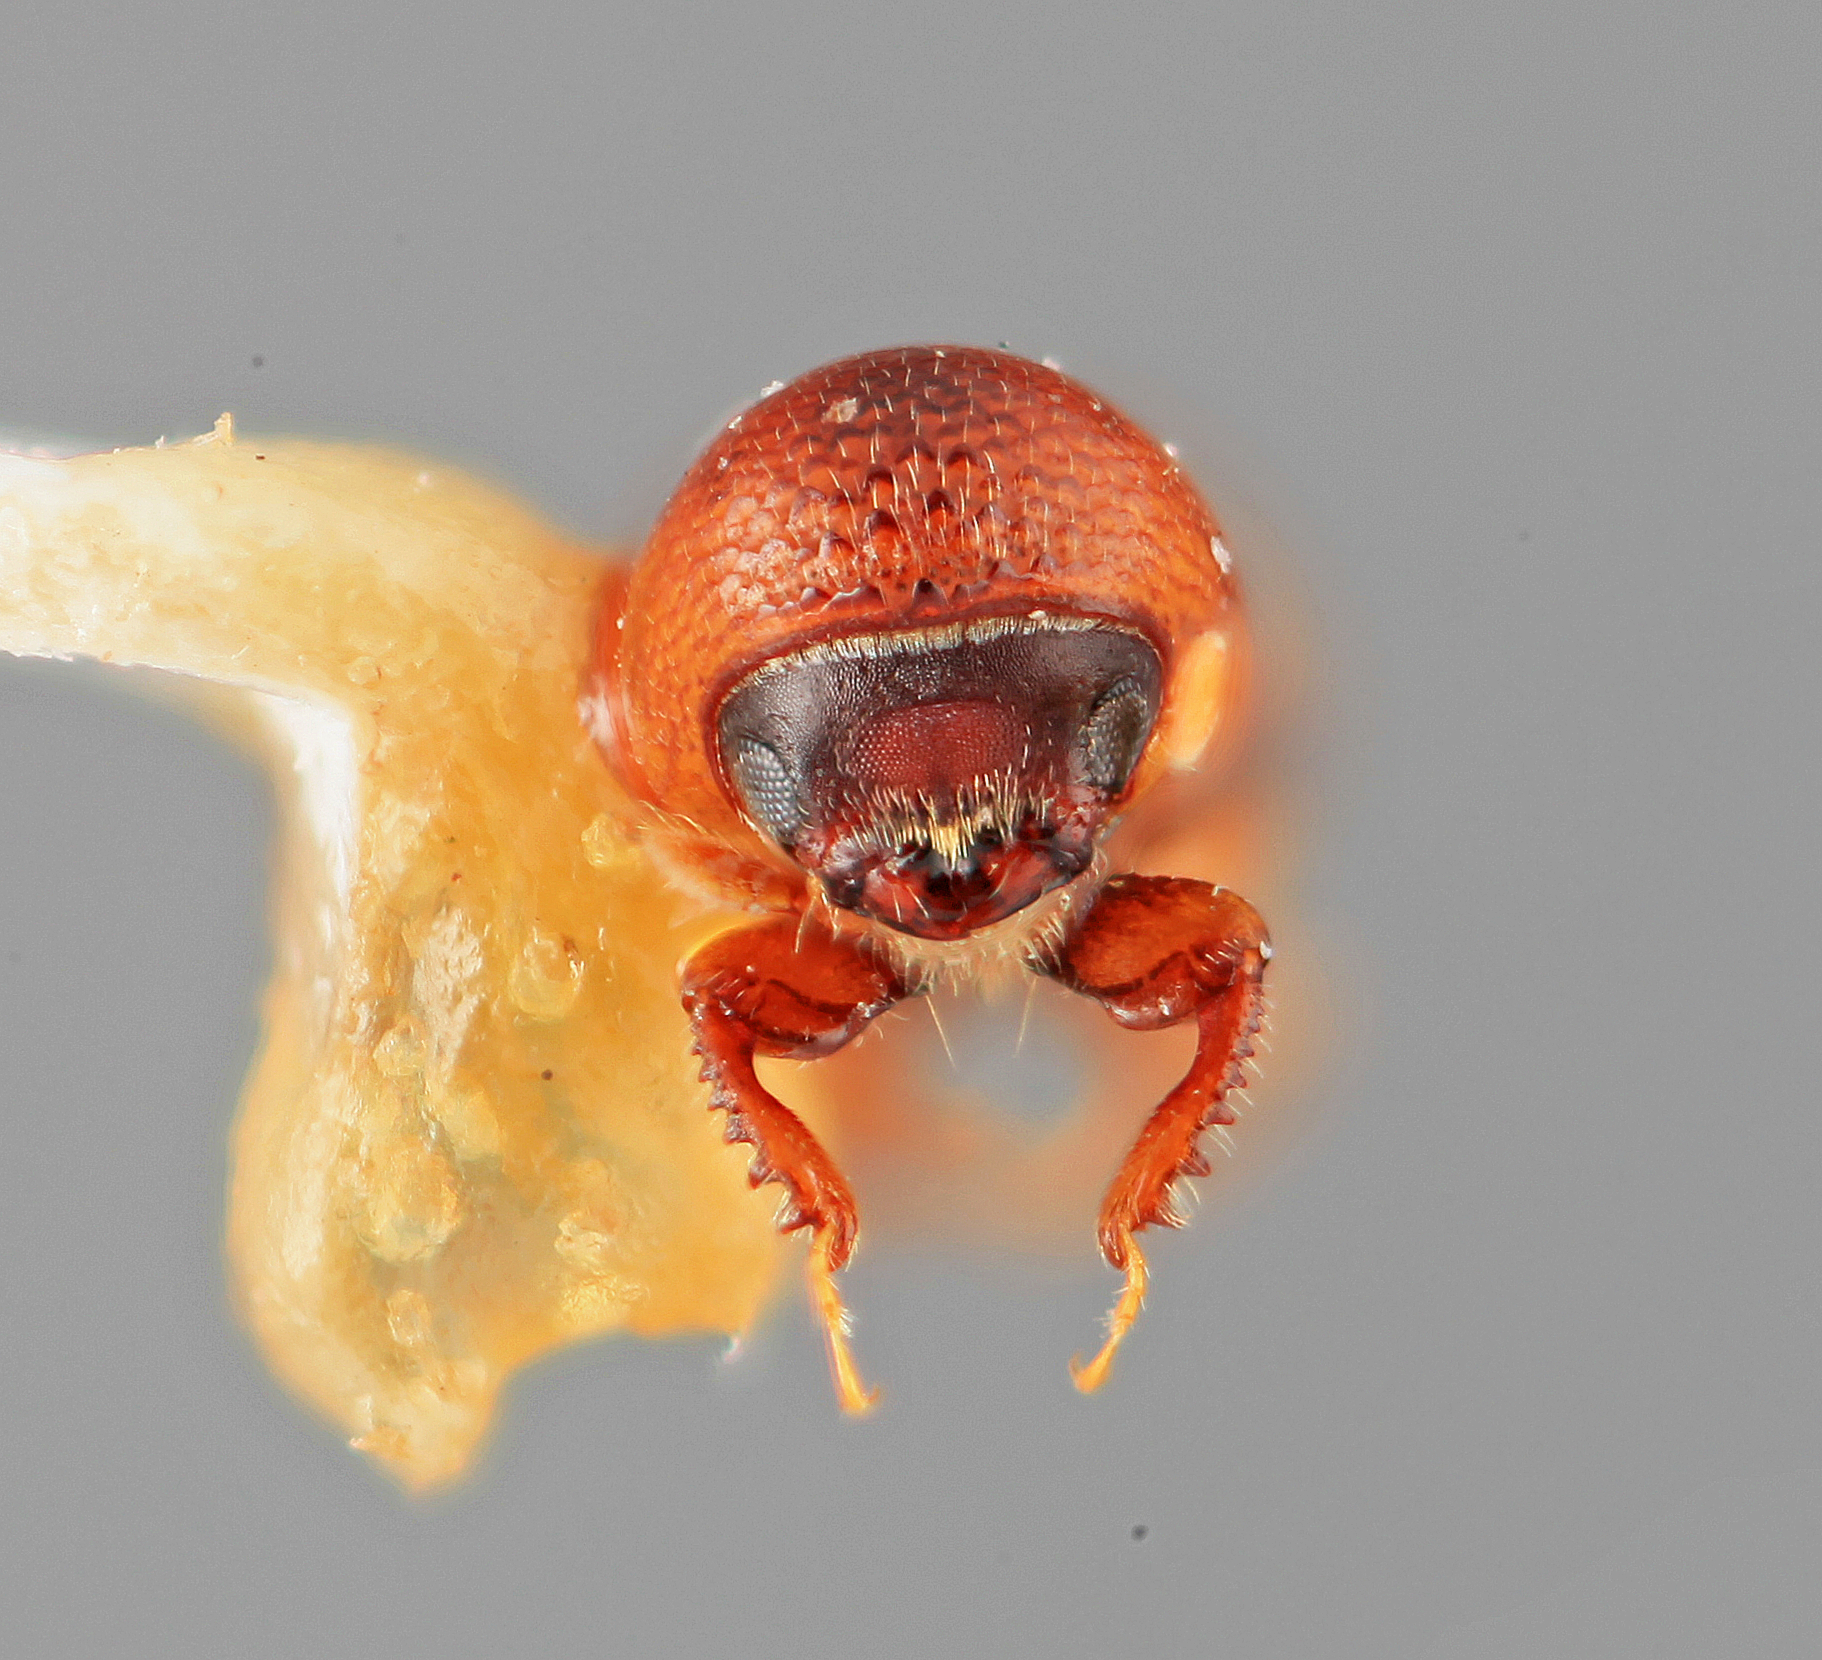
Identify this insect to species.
Tricolus saundersi
